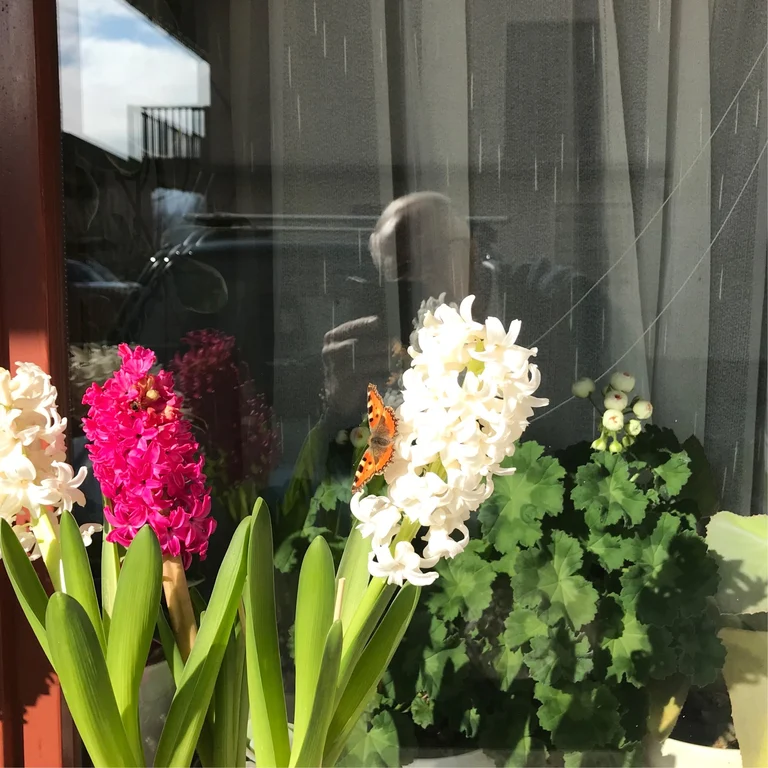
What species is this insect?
Aglais urticae
